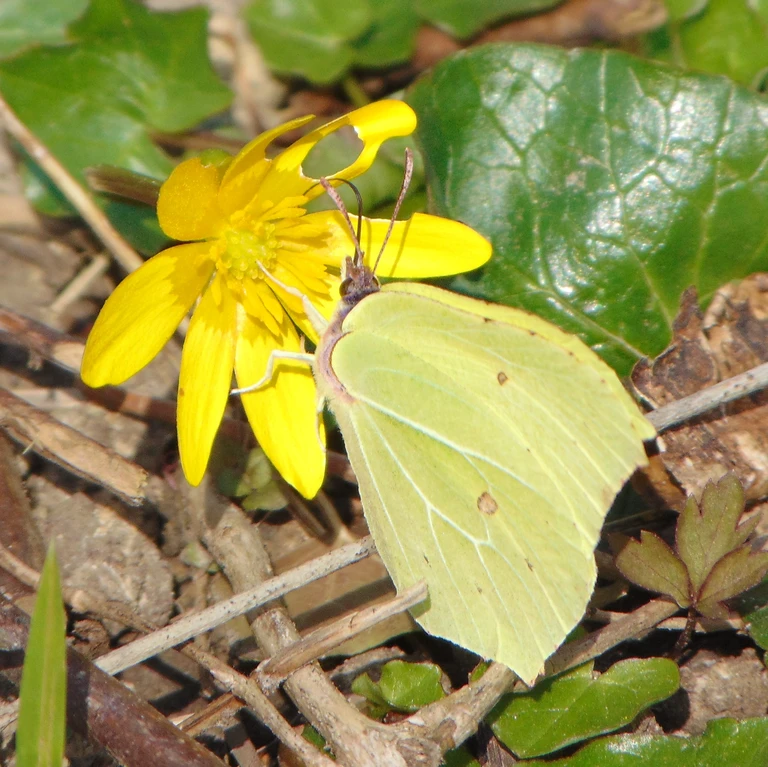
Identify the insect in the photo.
Gonepteryx rhamni
